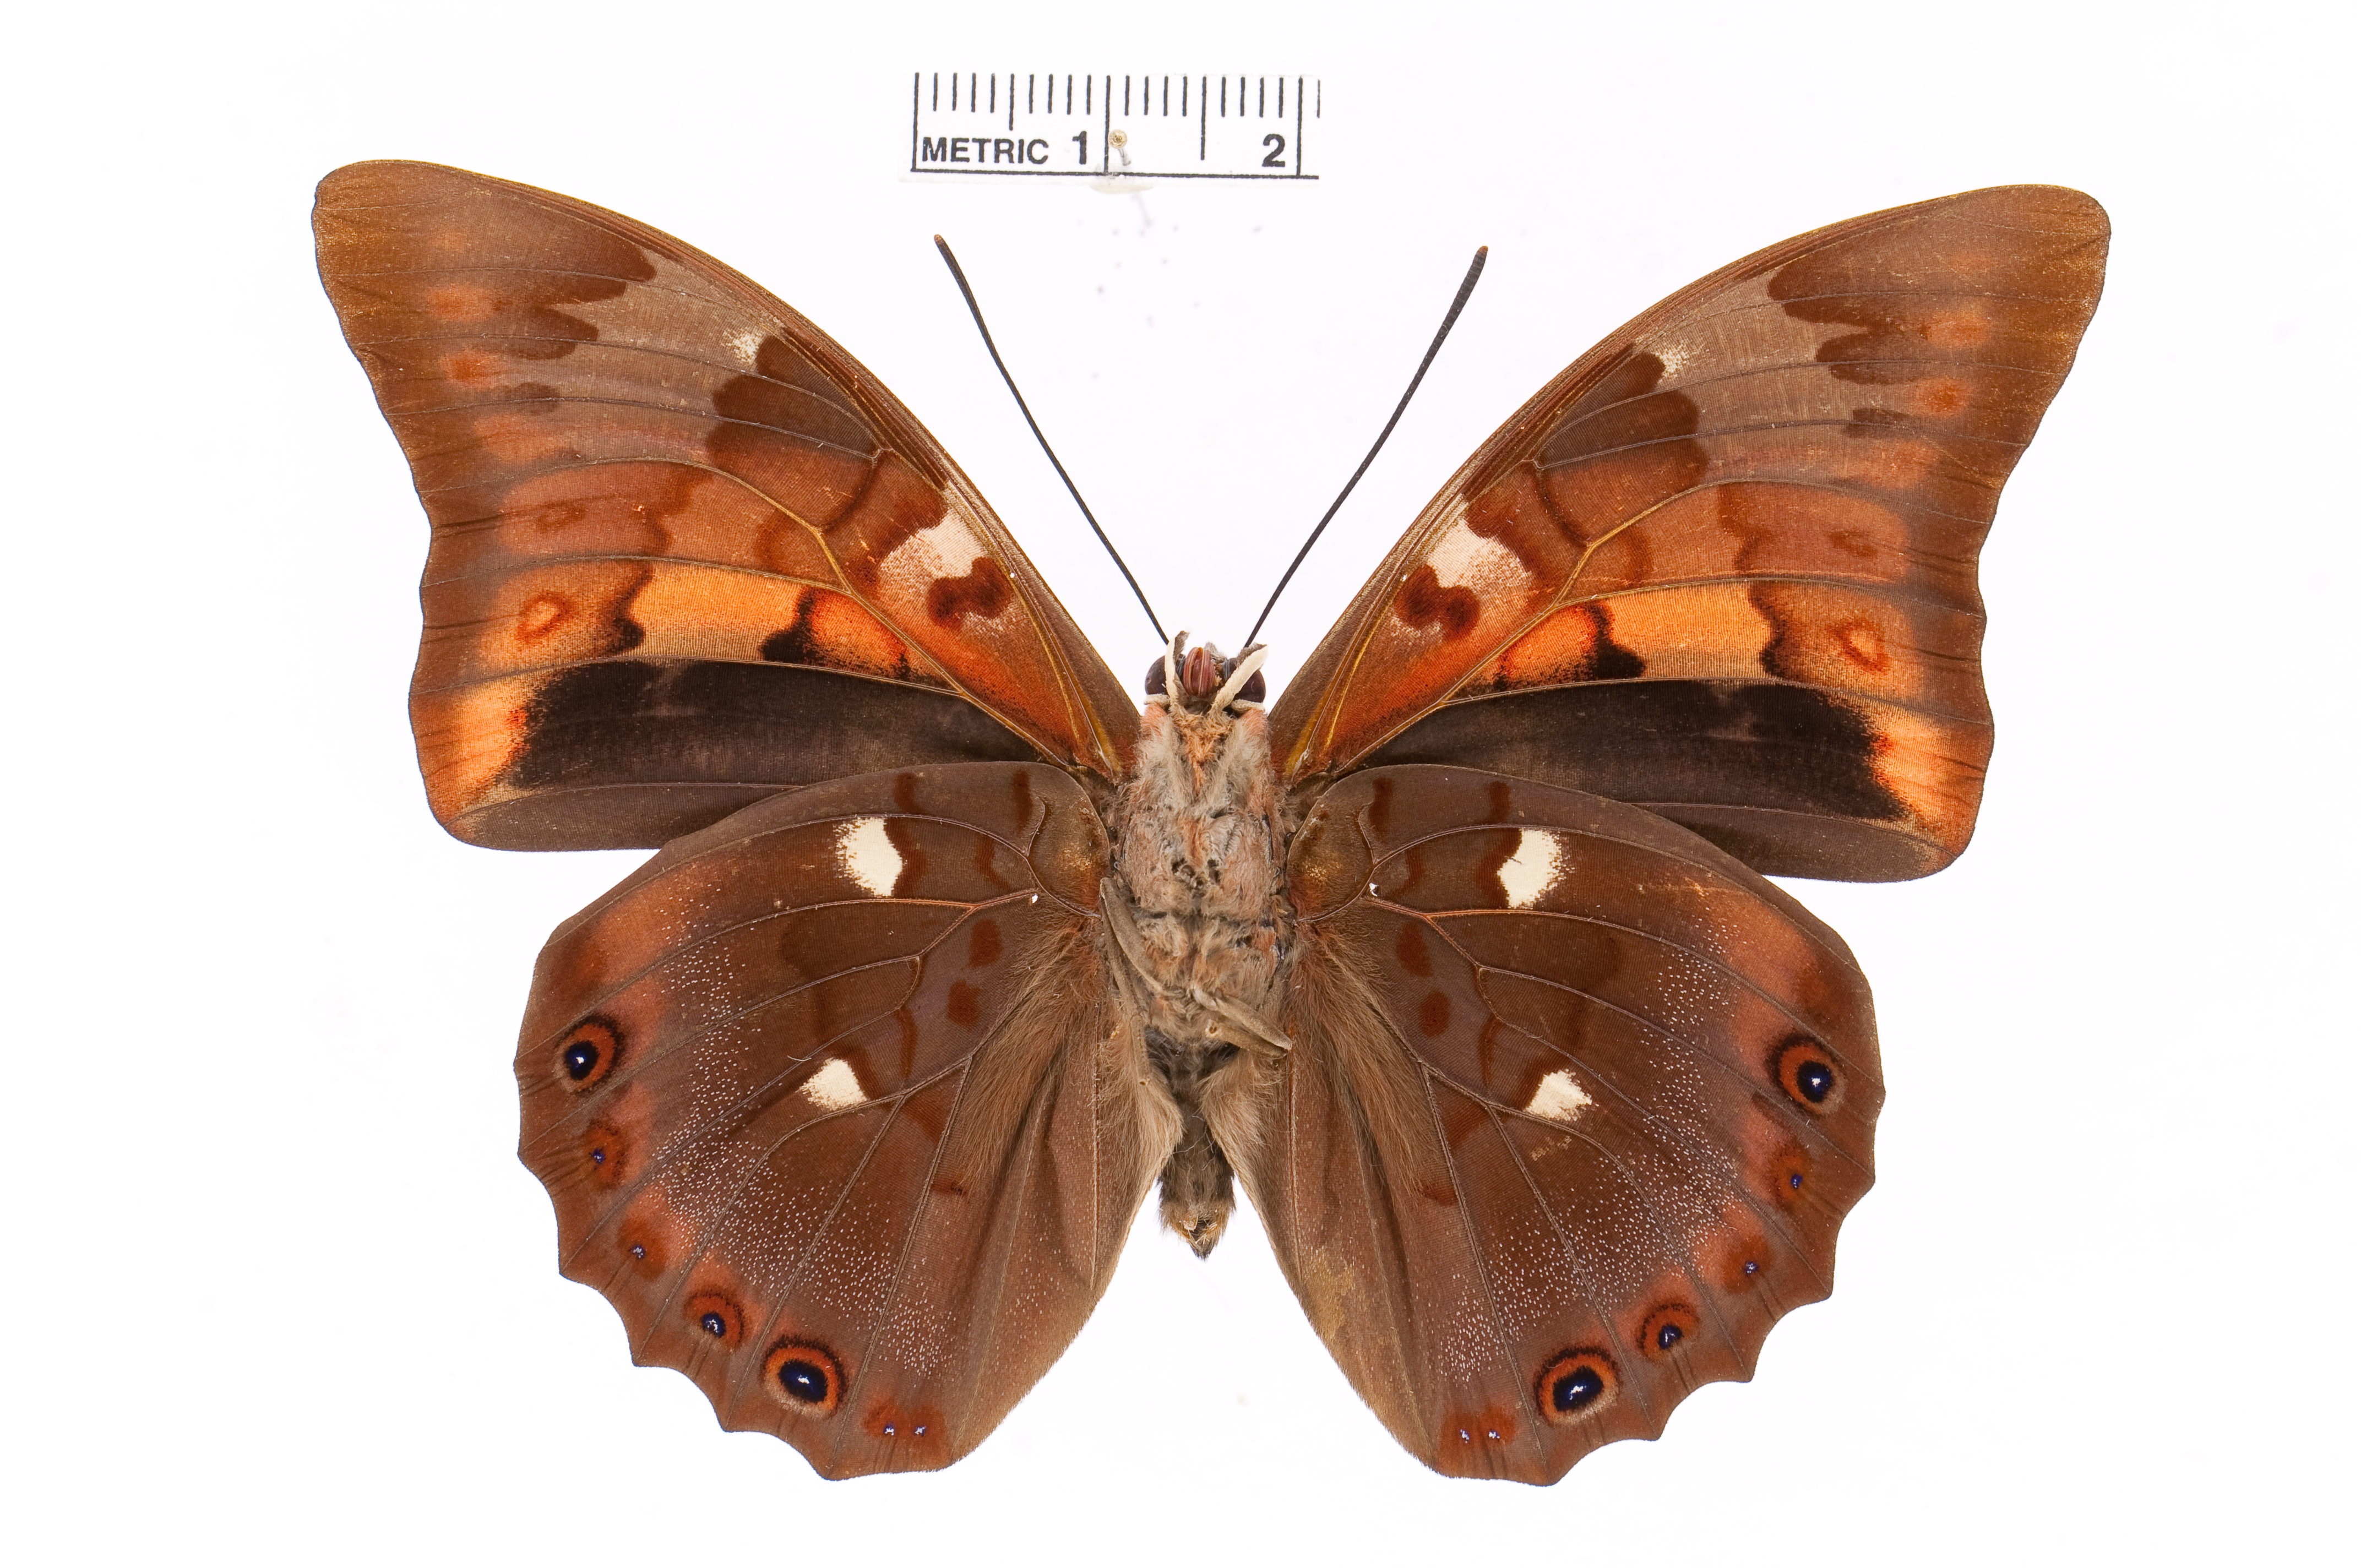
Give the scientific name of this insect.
Prepona praeneste
